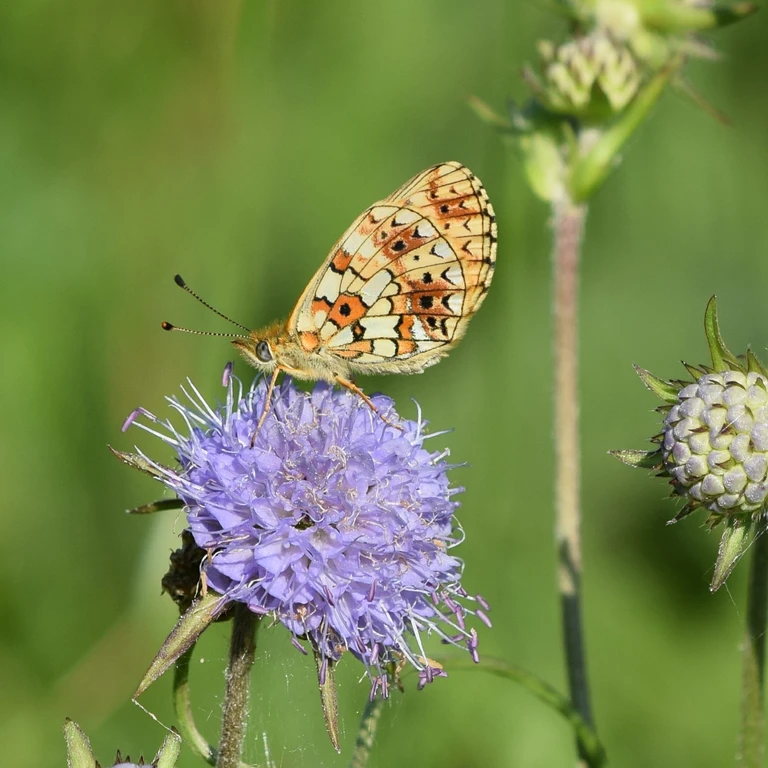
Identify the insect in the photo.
Boloria selene
